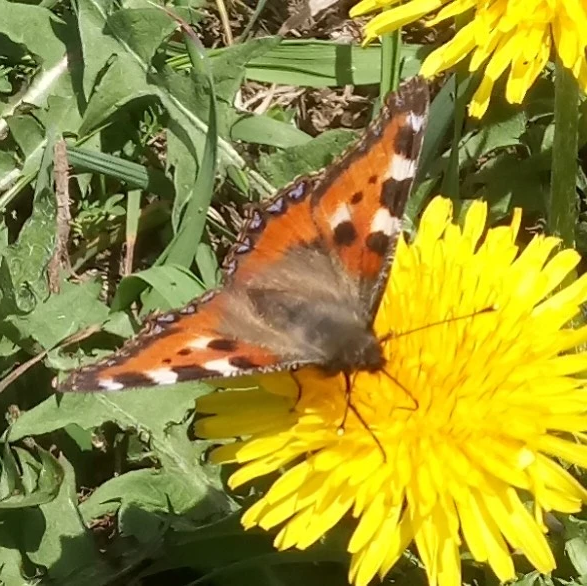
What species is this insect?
Aglais urticae
